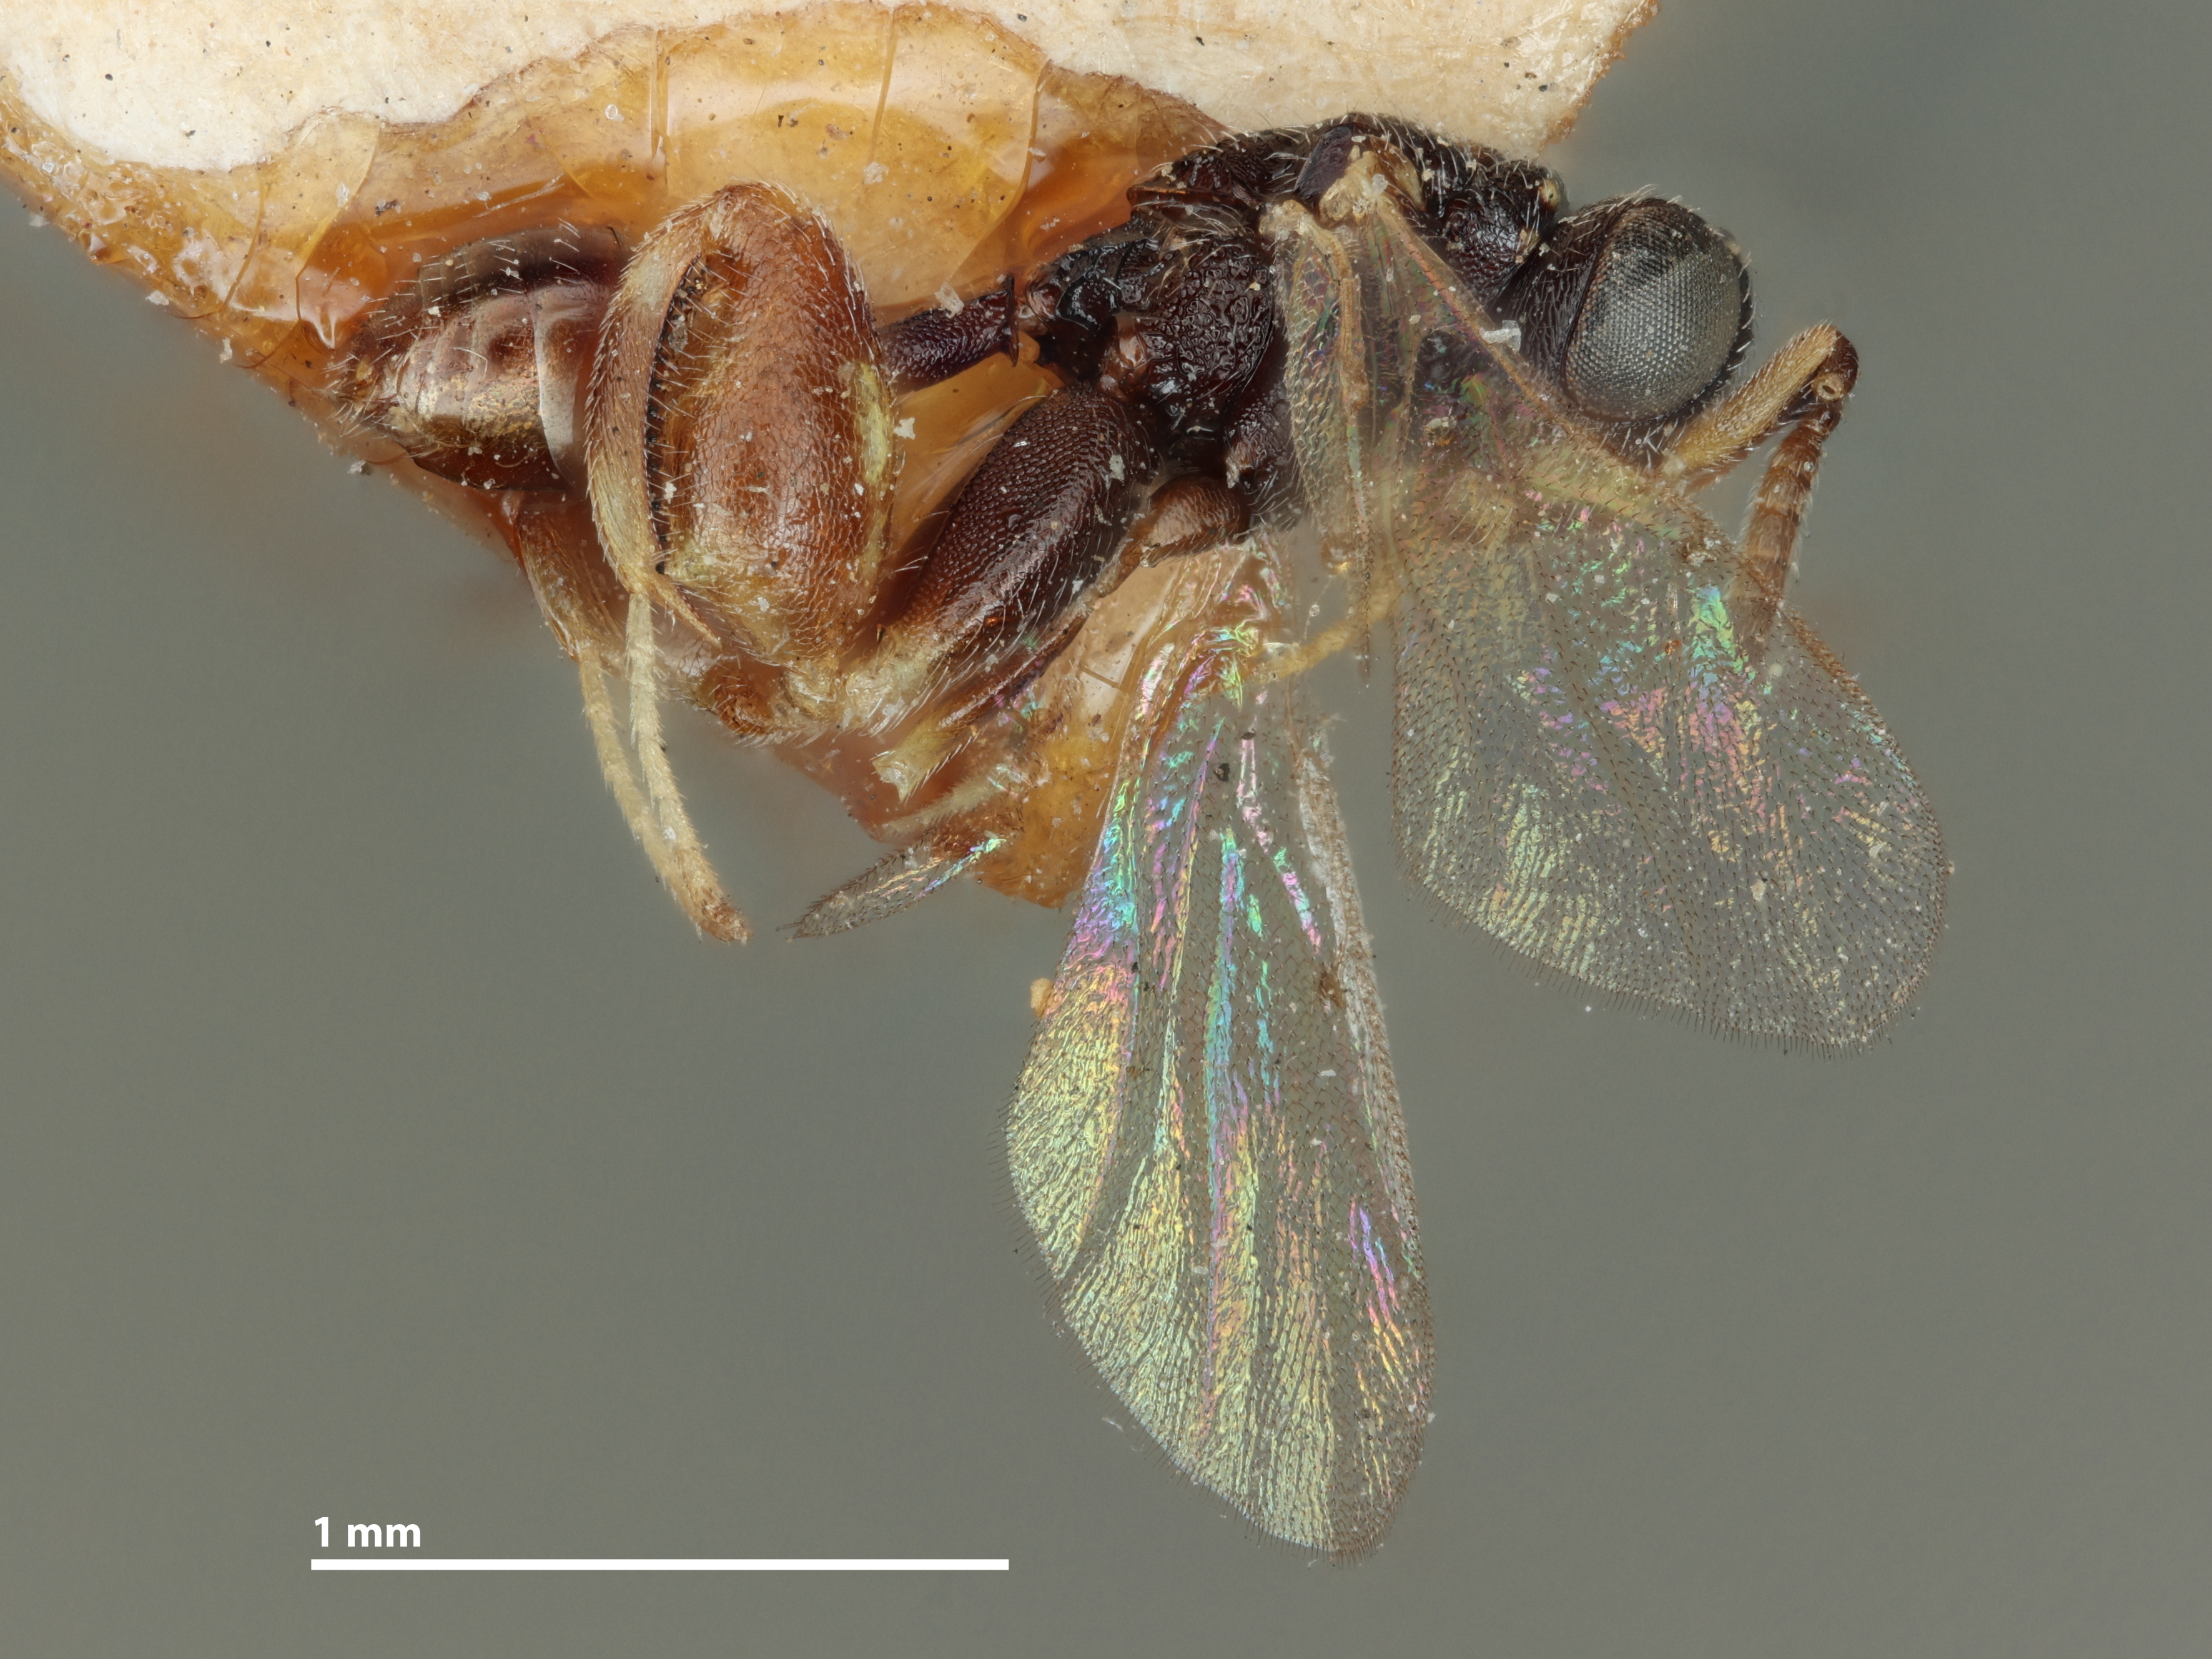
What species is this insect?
Smicra albifrons
